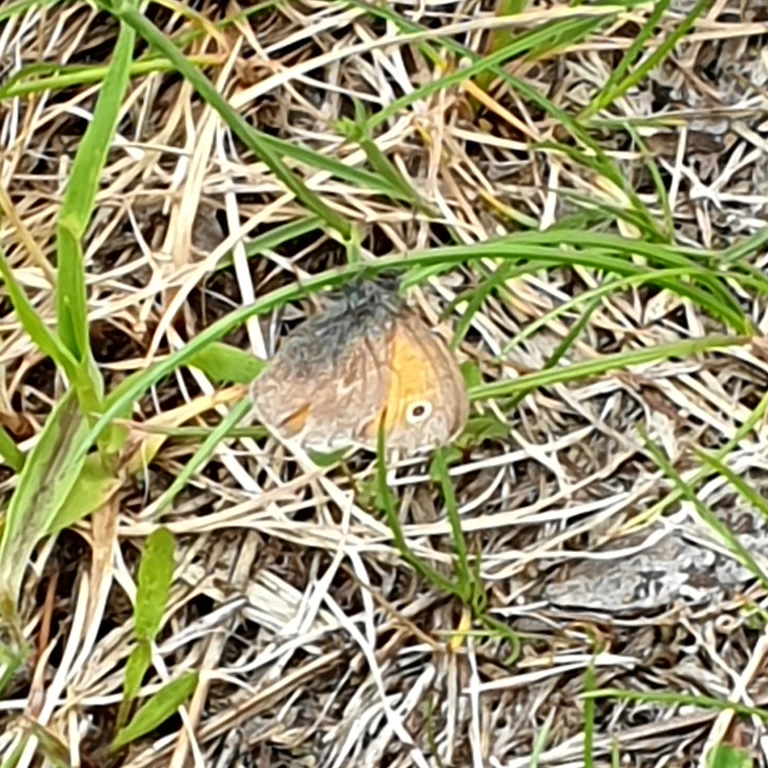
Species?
Coenonympha pamphilus
